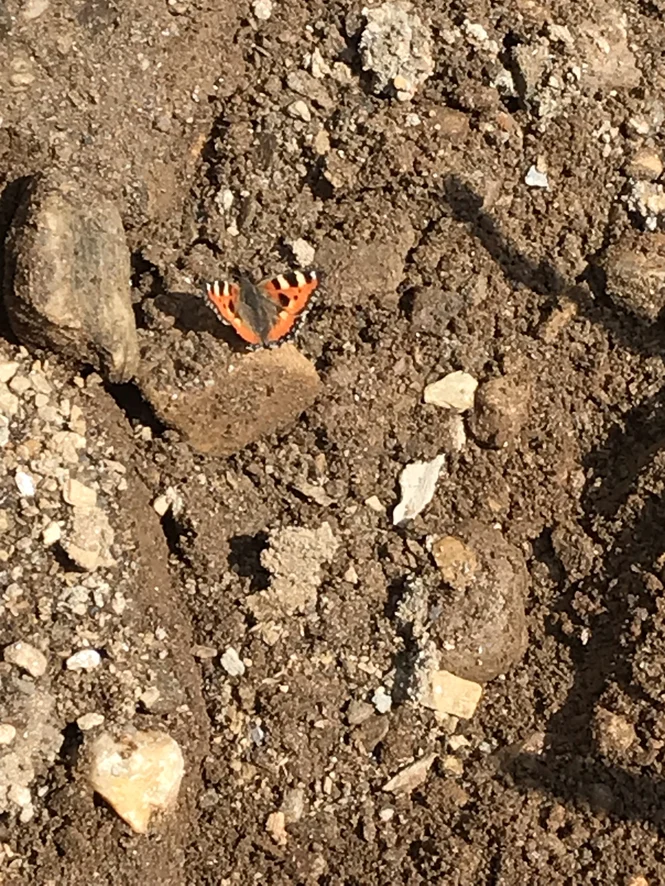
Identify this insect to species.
Aglais urticae
